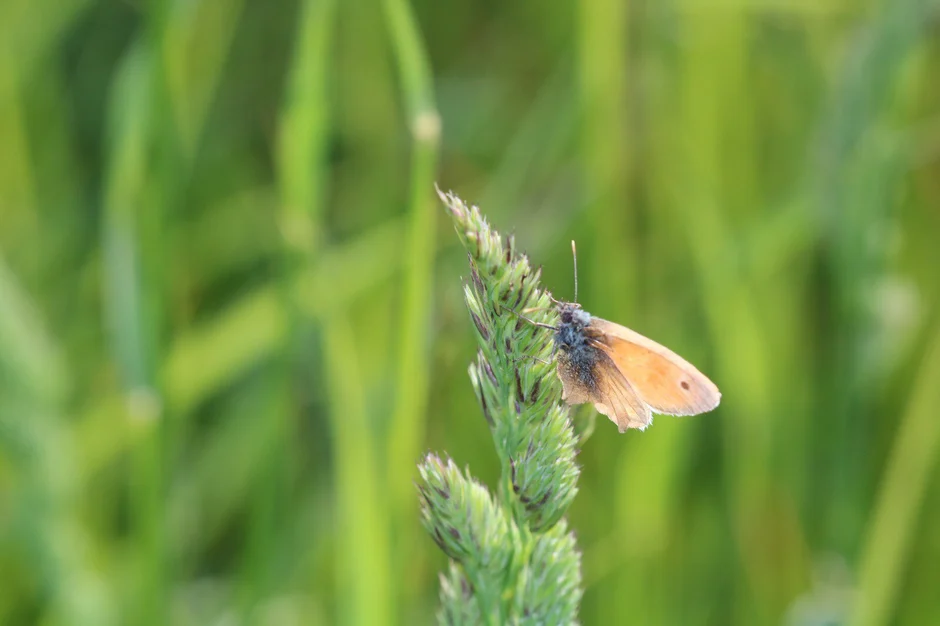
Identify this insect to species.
Coenonympha pamphilus
